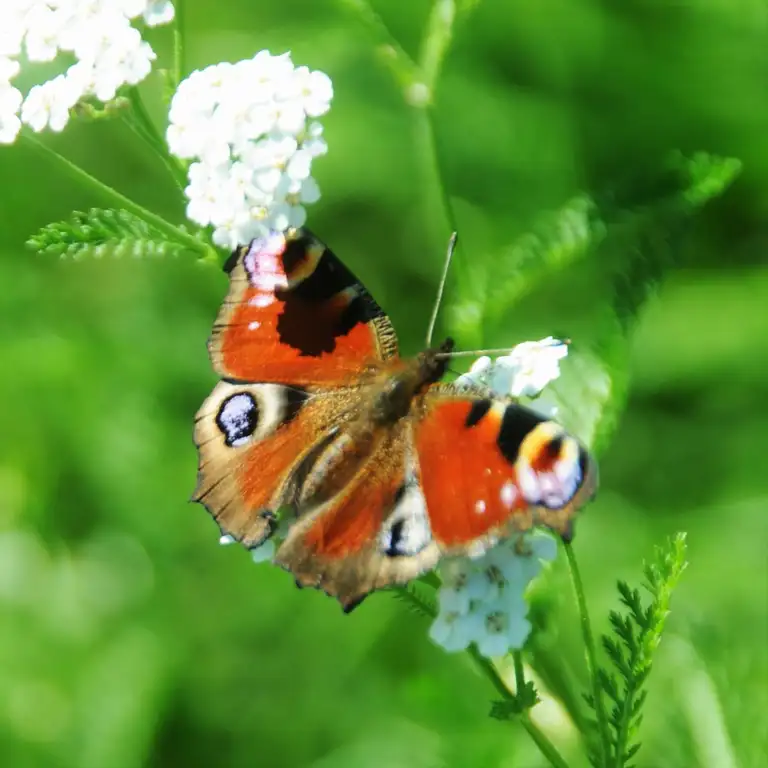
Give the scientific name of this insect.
Aglais io
